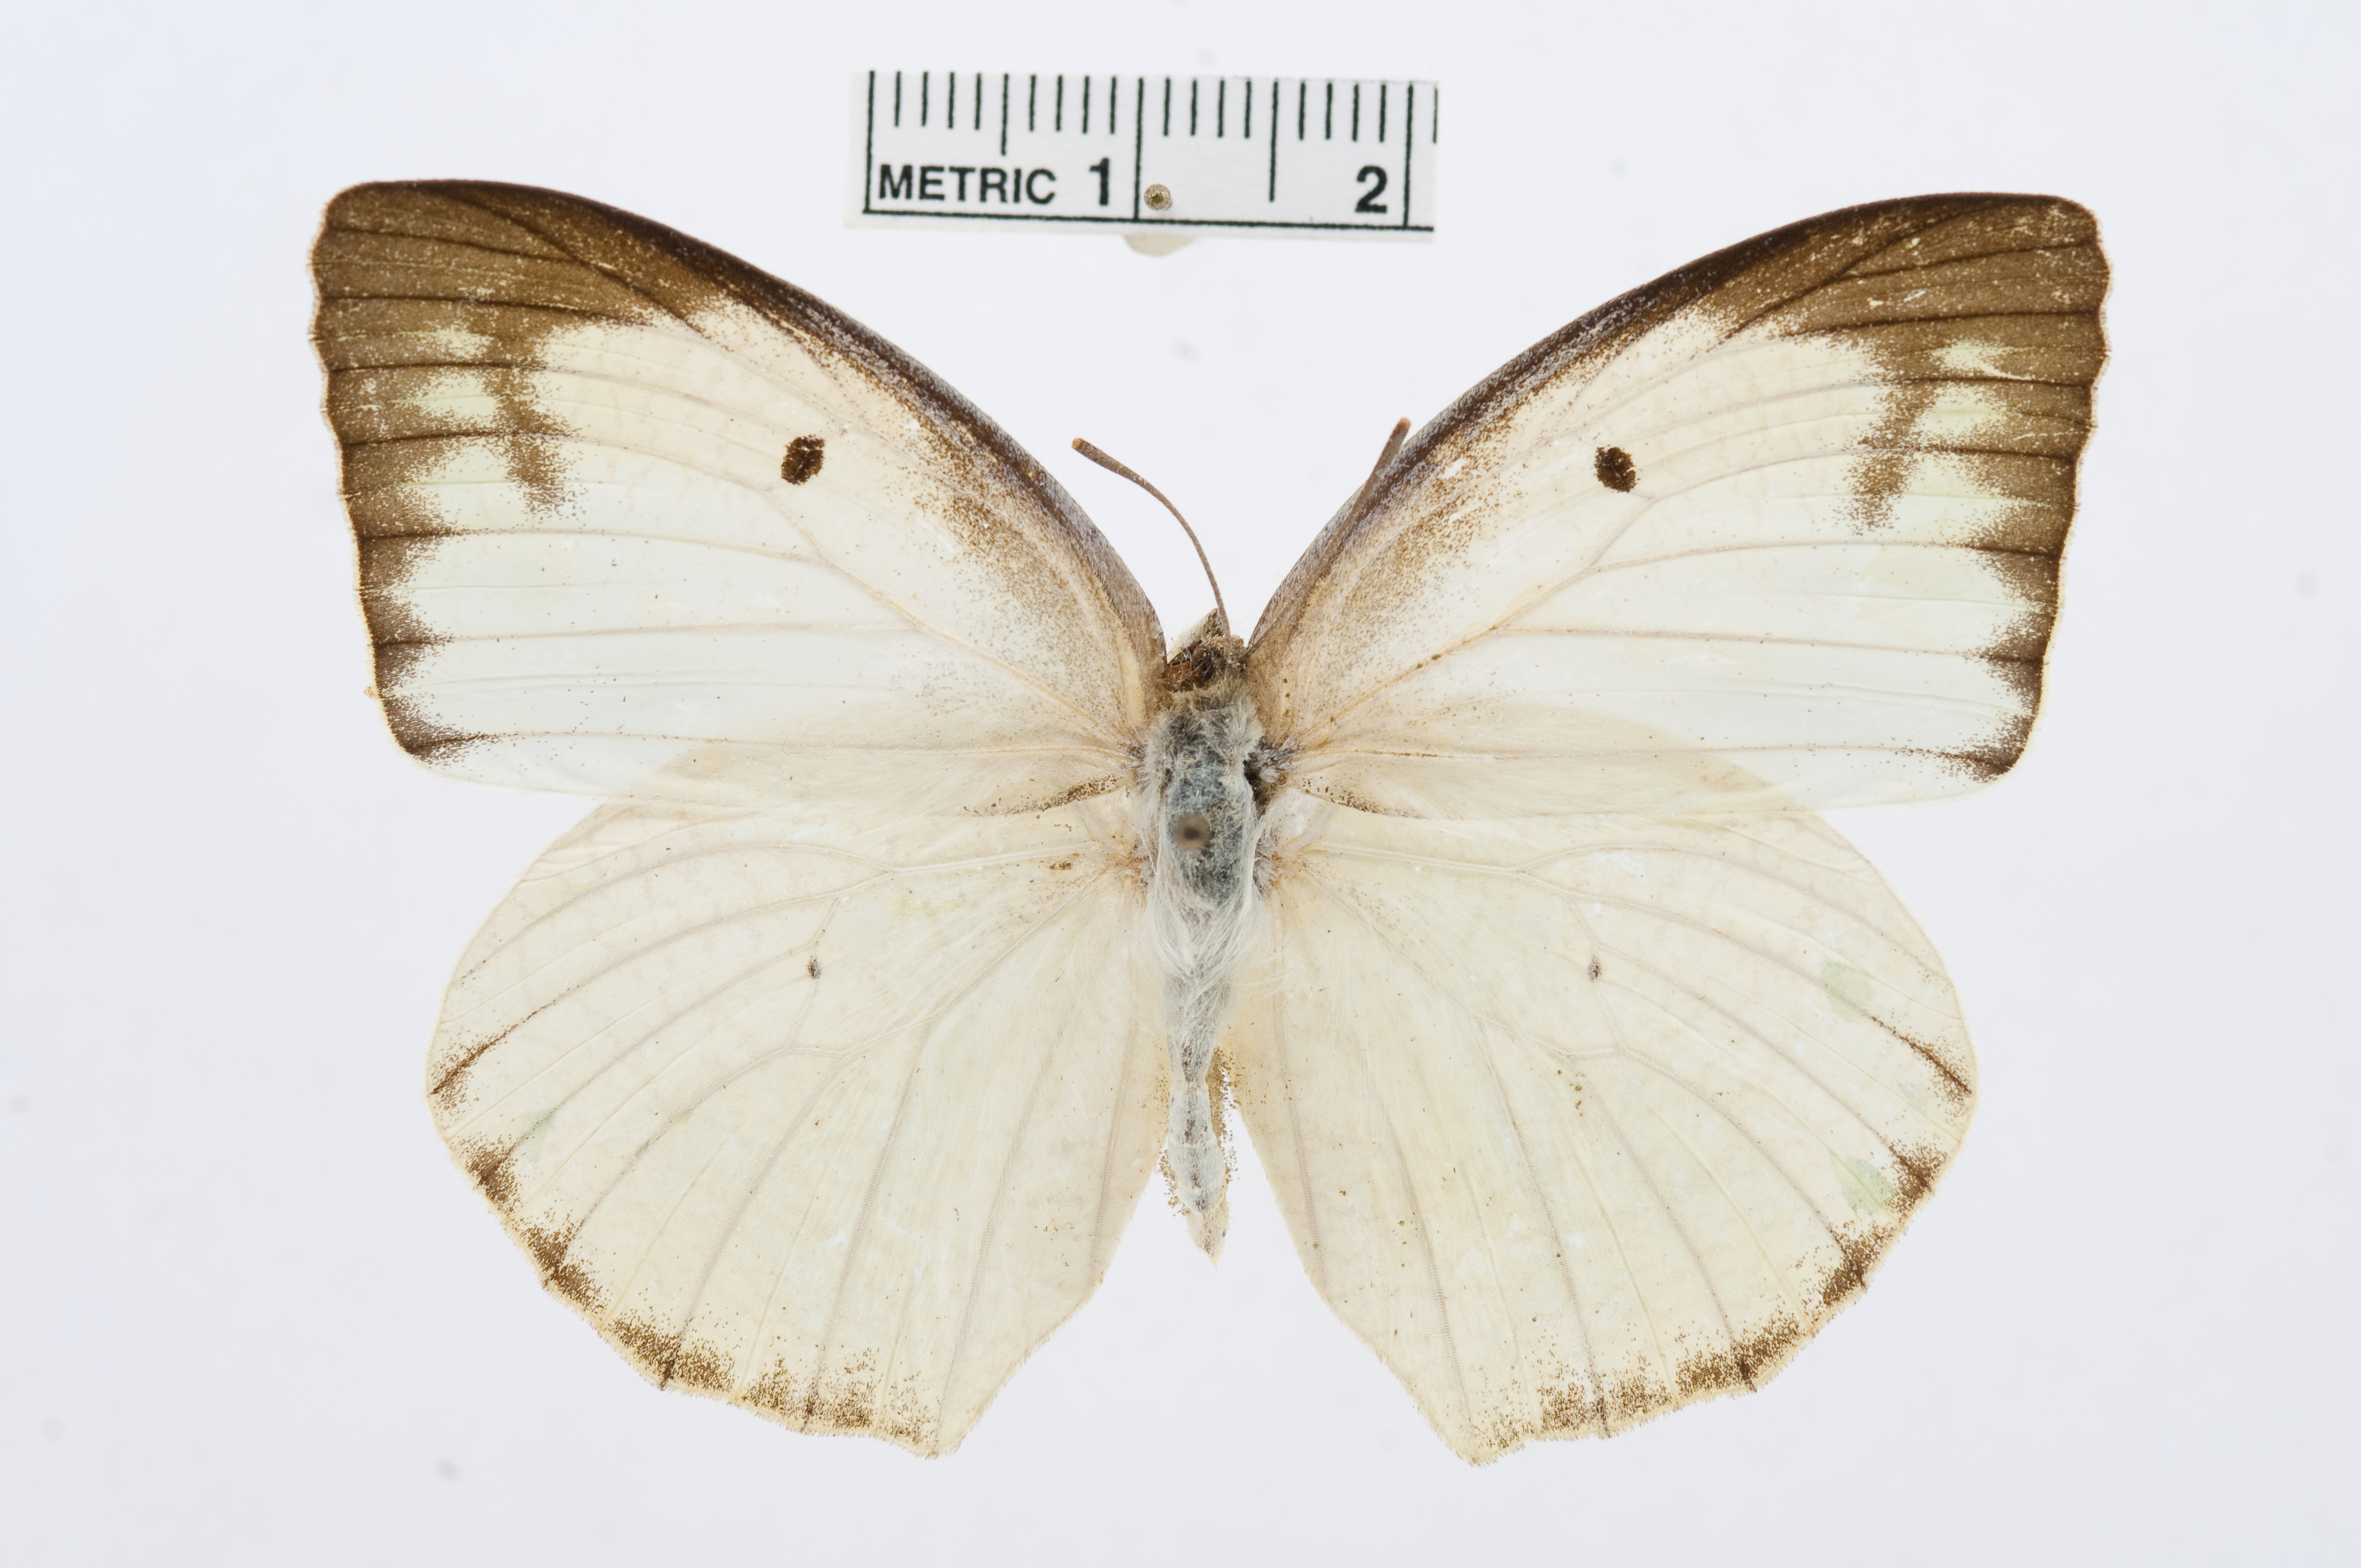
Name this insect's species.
Catopsilia pyranthe
